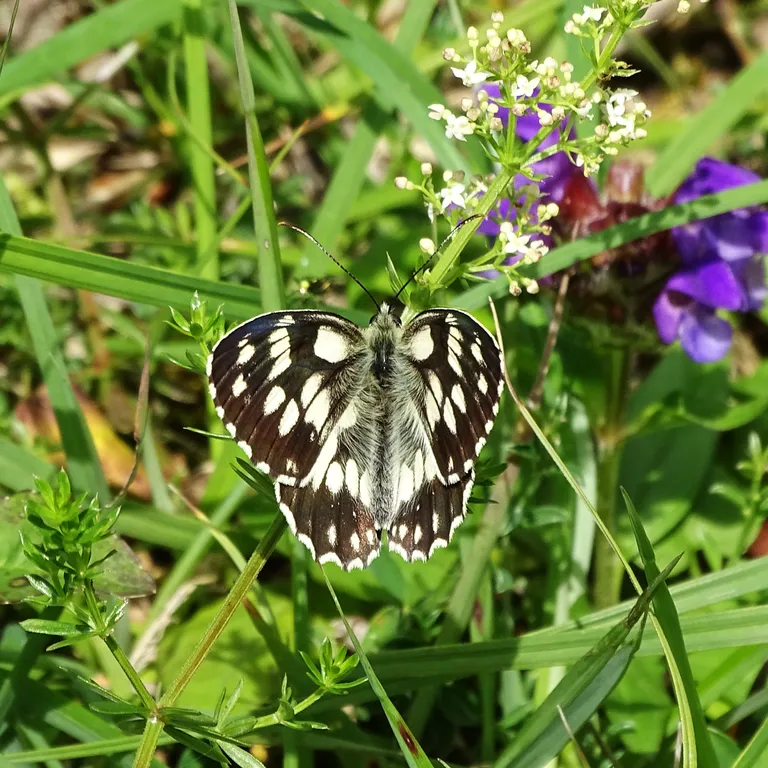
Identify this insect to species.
Melanargia galathea
